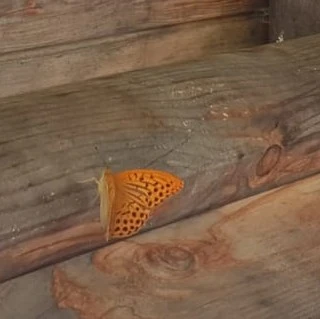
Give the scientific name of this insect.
Argynnis paphia
